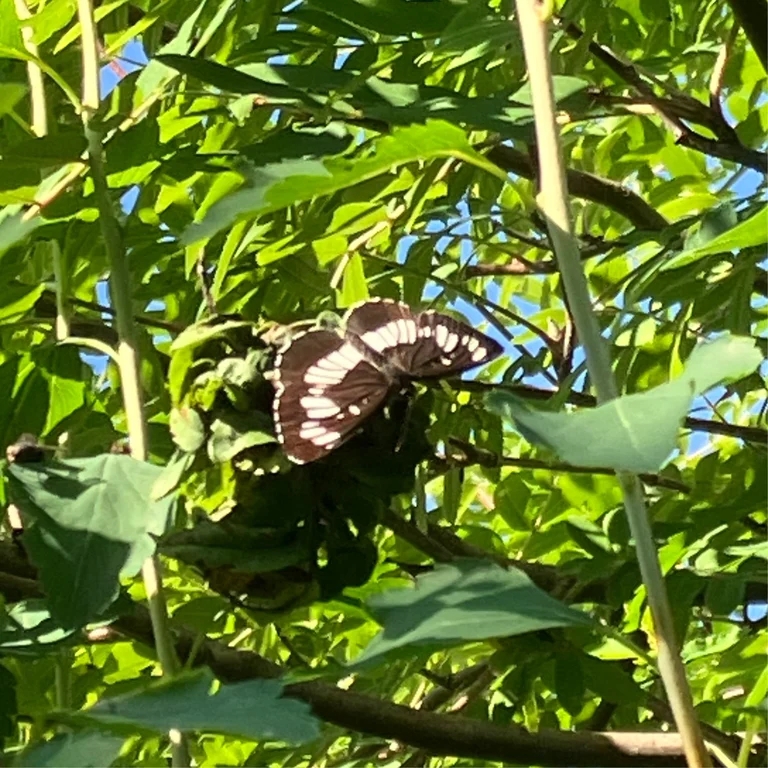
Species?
Neptis rivularis
